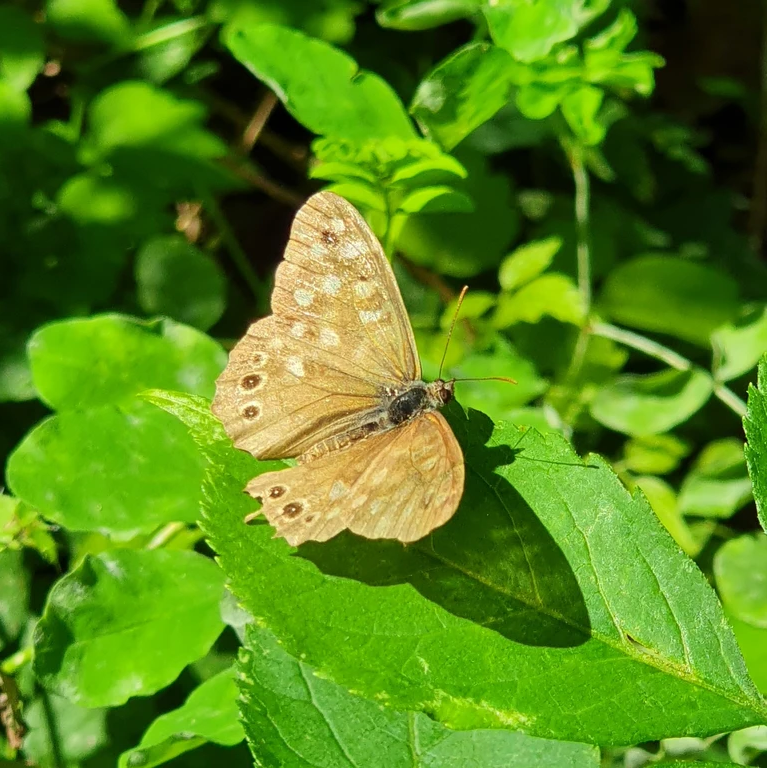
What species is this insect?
Pararge aegeria
